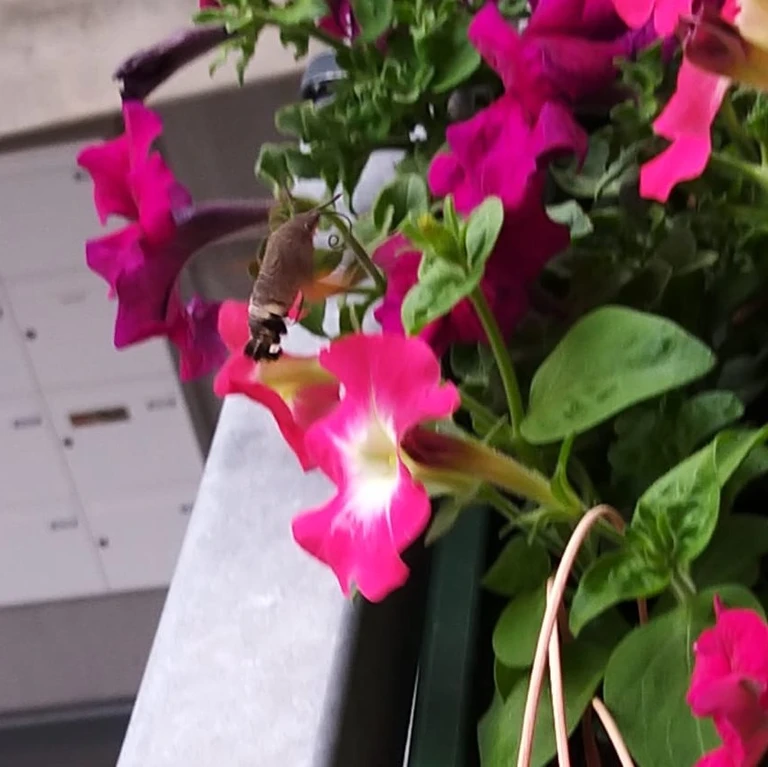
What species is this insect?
Macroglossum stellatarum
